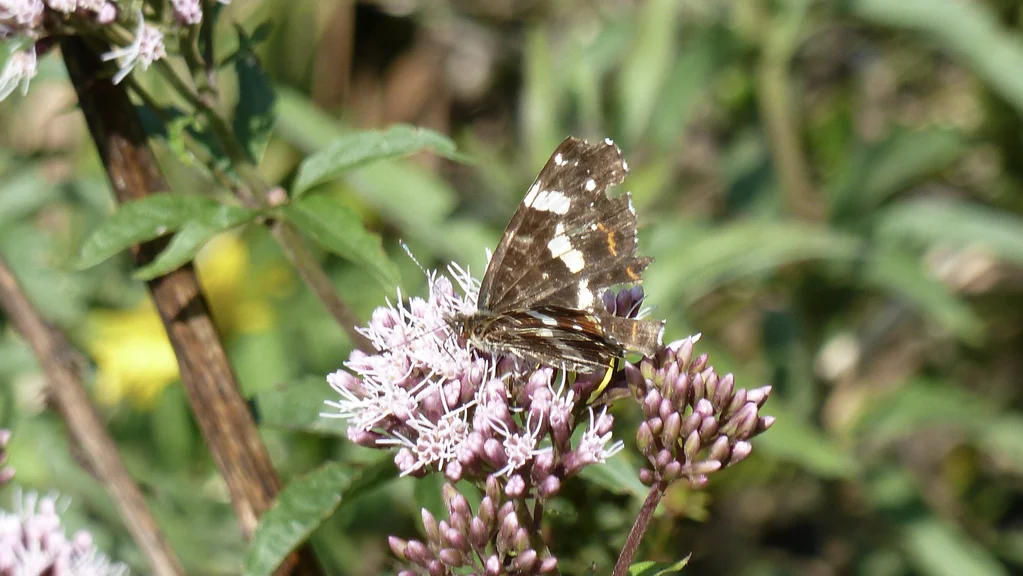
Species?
Araschnia levana
